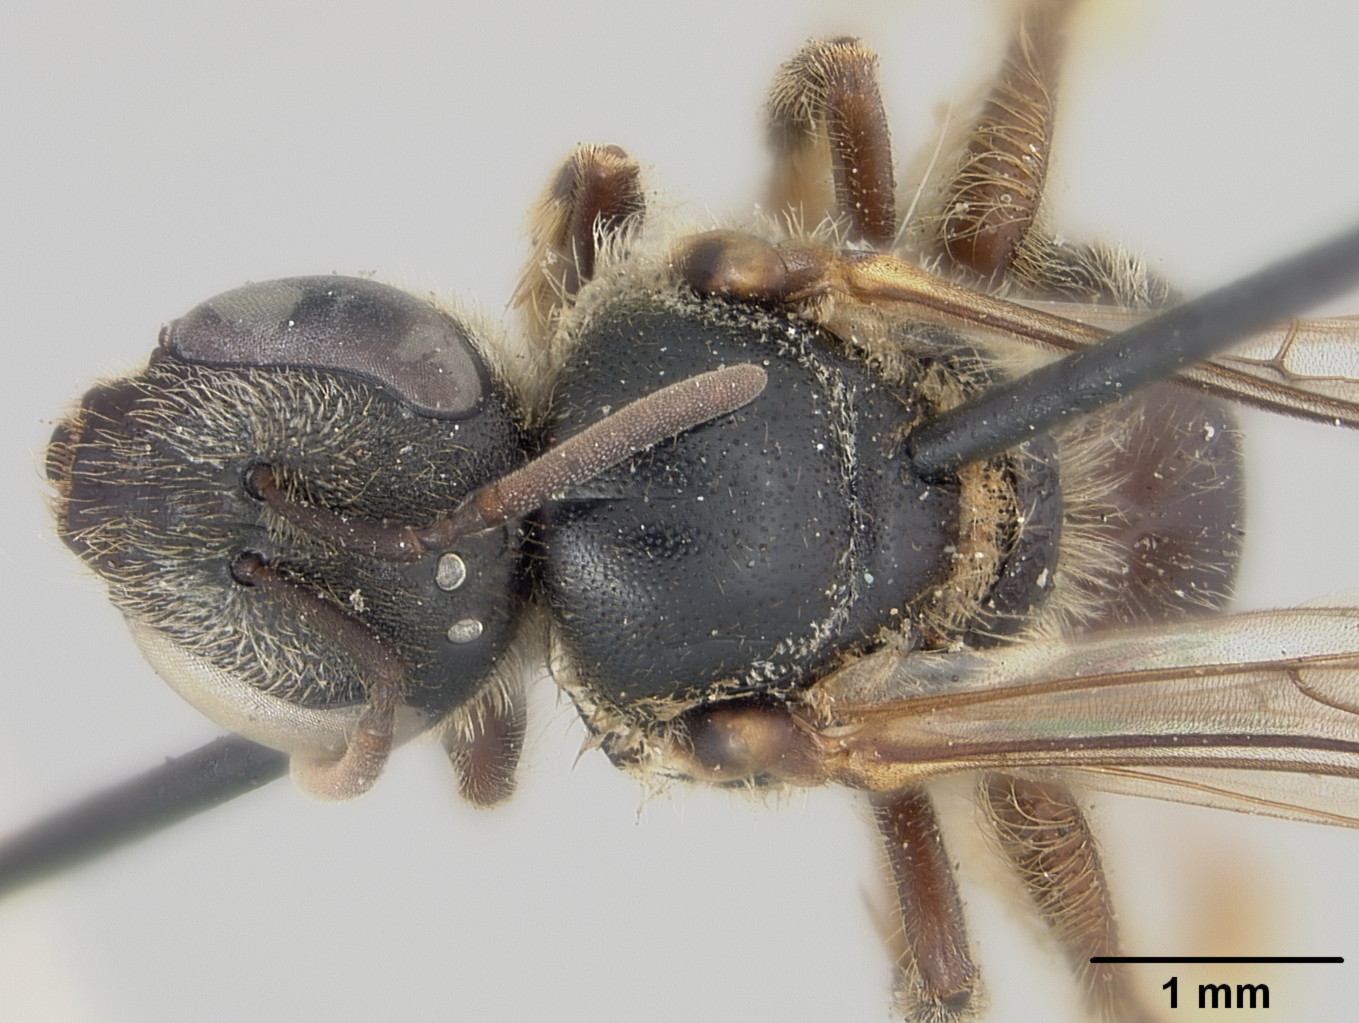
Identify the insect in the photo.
Halictus manilae
